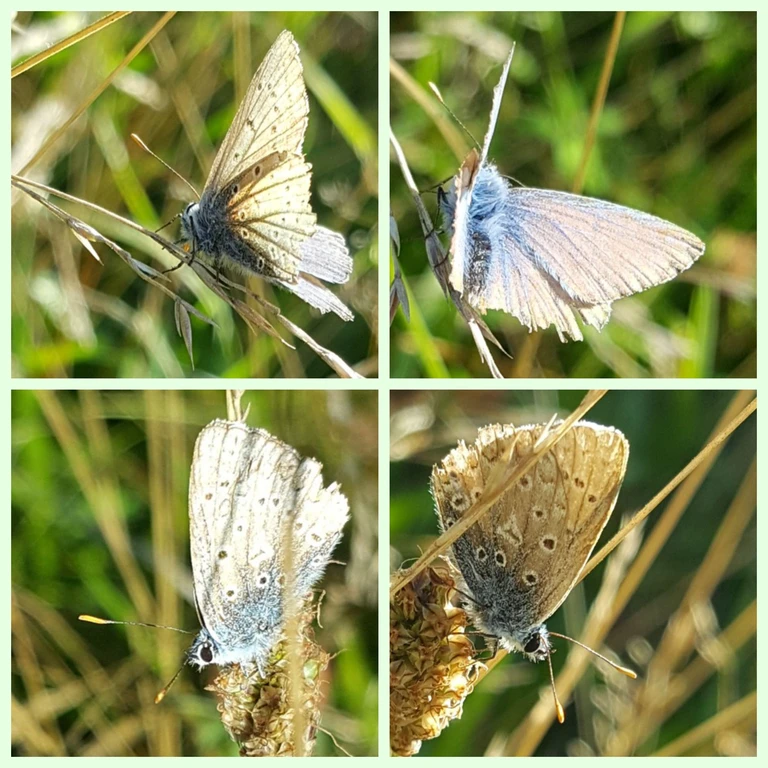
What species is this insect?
Polyommatus icarus
